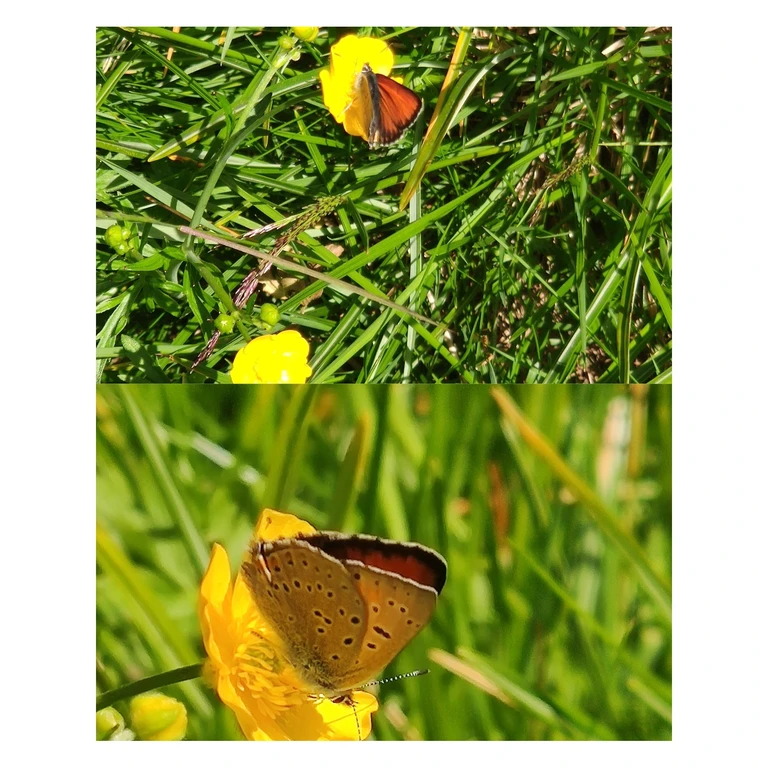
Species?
Lycaena hippothoe (also Palaeochrysophanus hippothoe)
